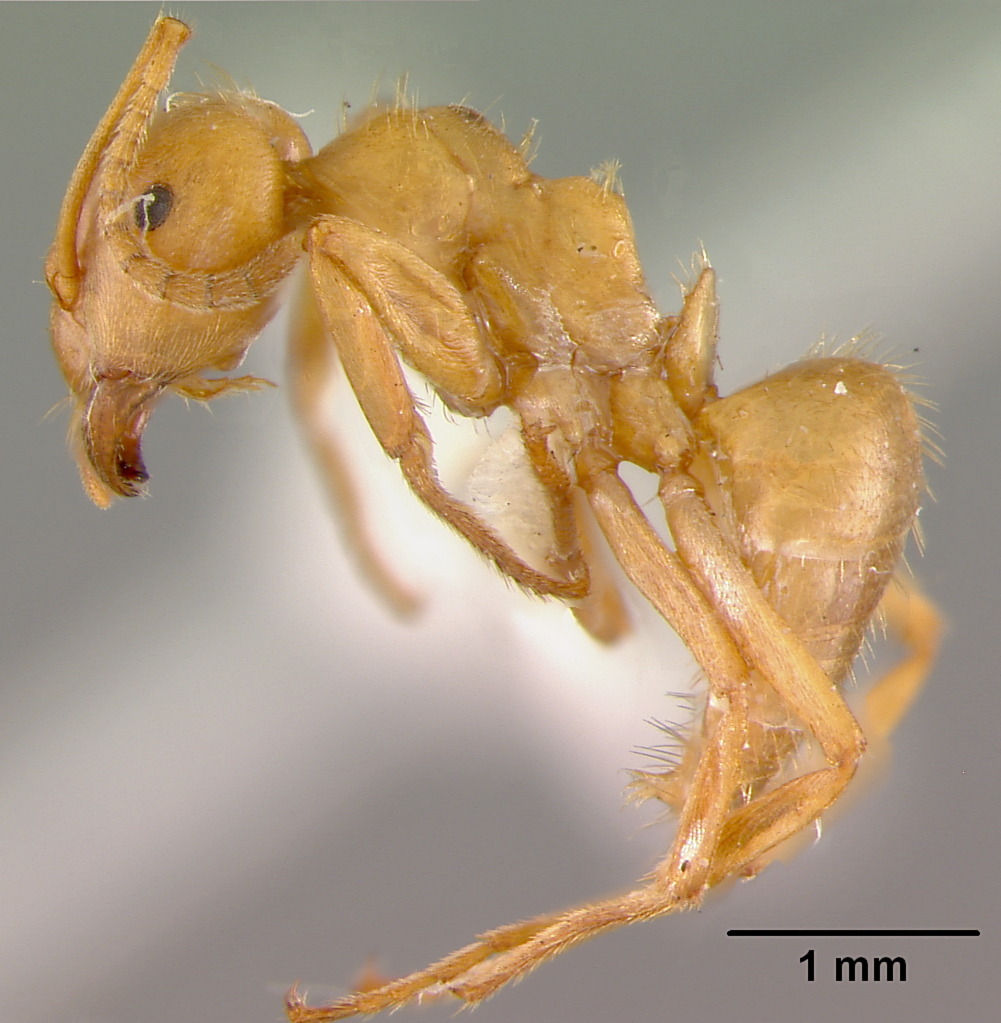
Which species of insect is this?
Acanthomyops hingstoni
